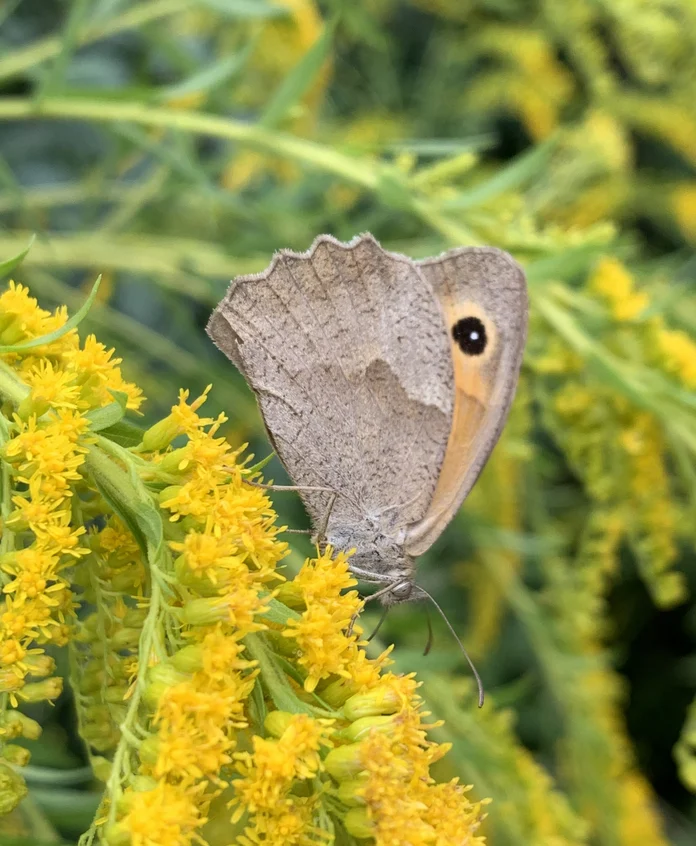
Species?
Maniola jurtina
